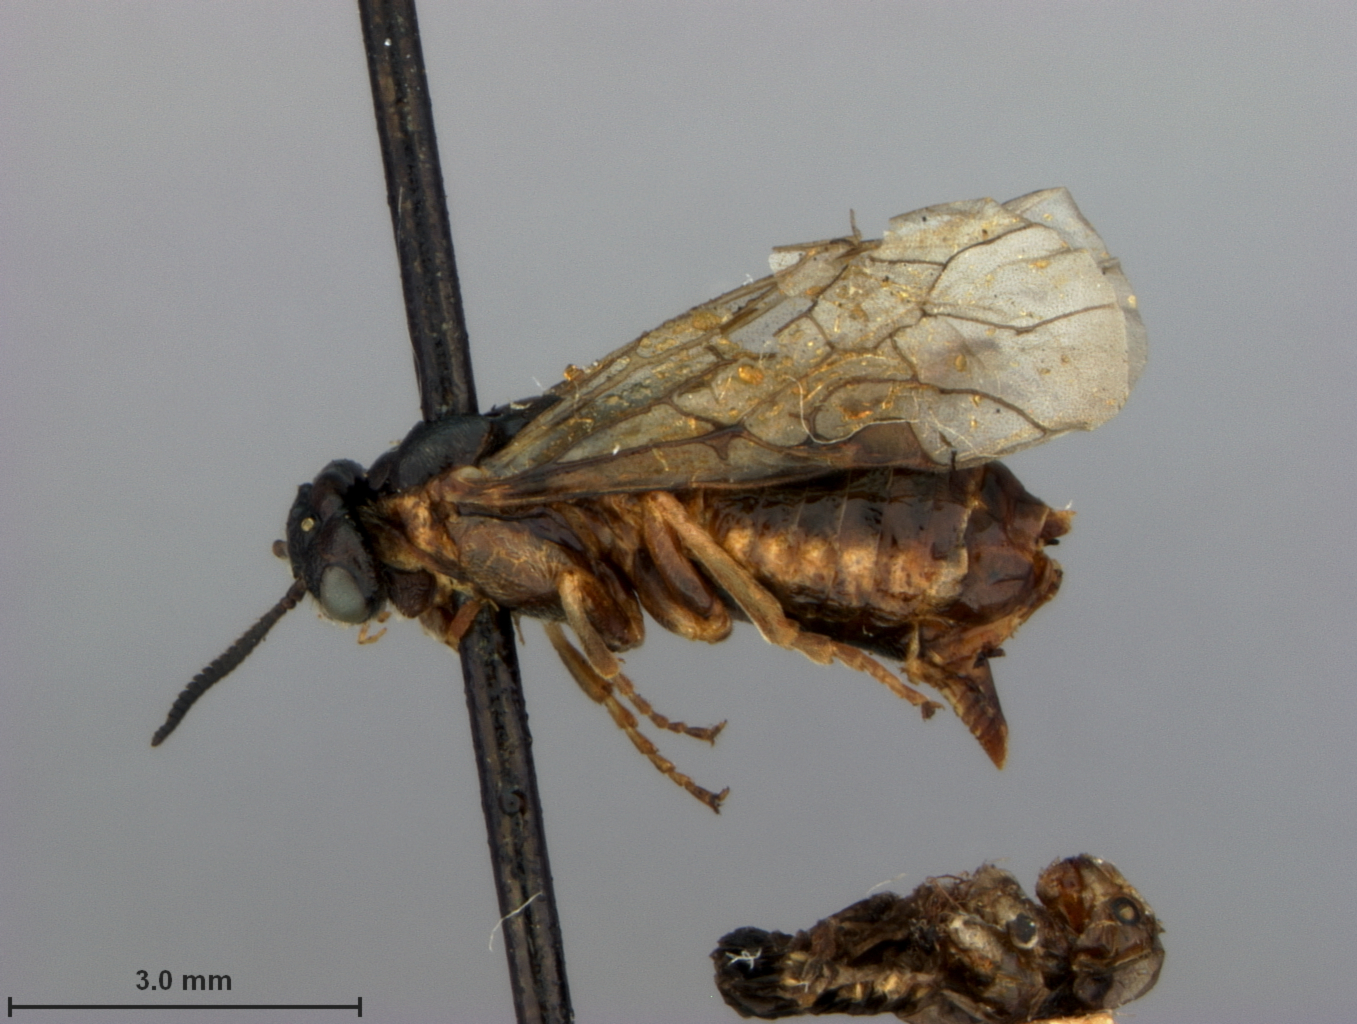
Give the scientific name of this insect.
Lophyrus prattii
